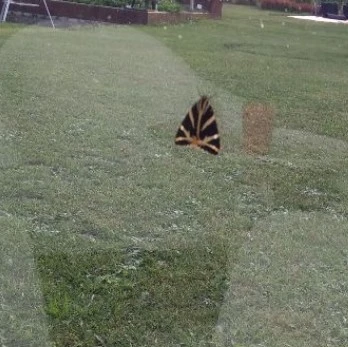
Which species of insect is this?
Euplagia quadripunctaria
